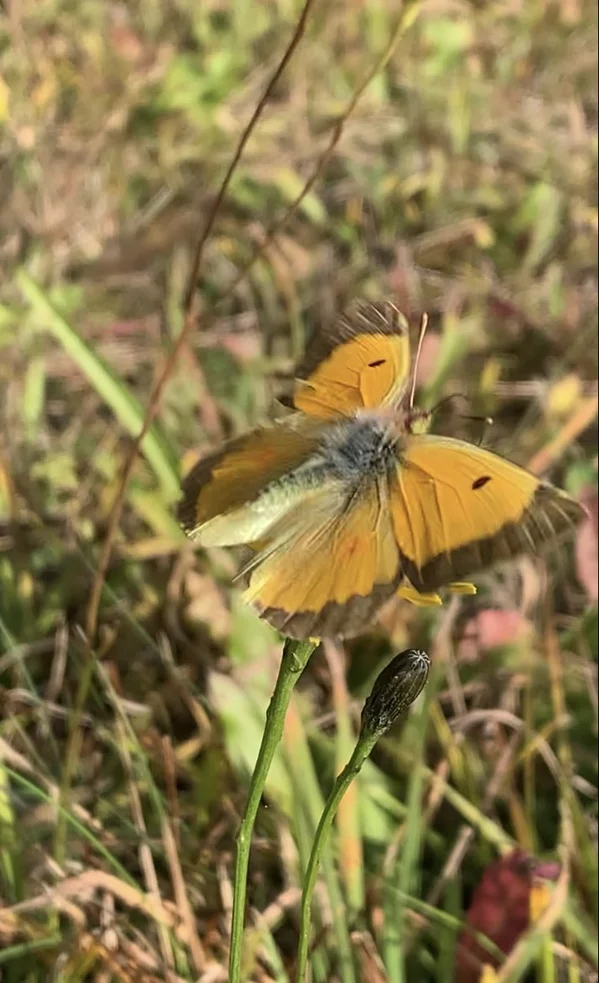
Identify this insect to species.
Colias croceus
